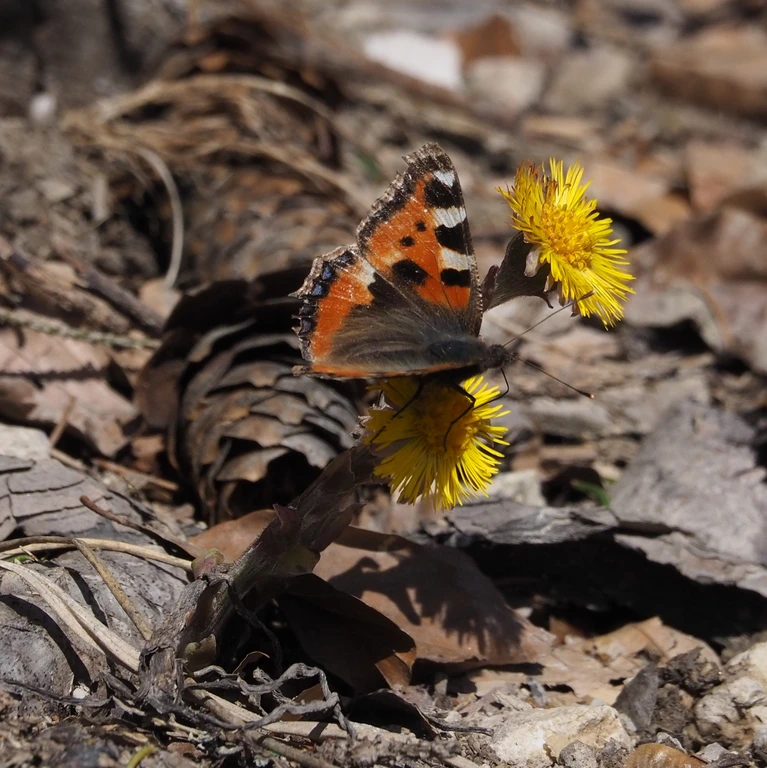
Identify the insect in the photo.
Aglais urticae
